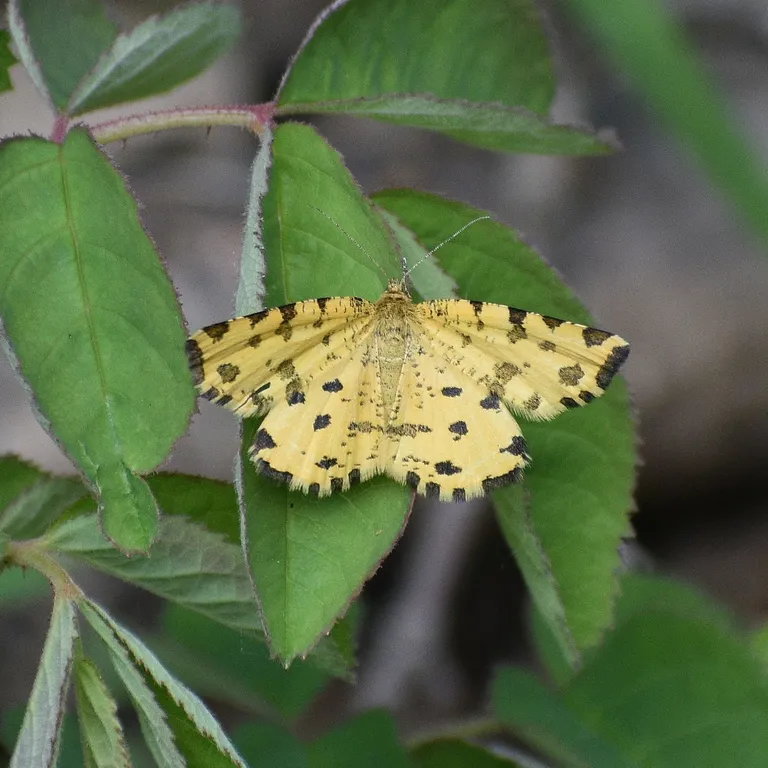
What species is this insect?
Pseudopanthera macularia
